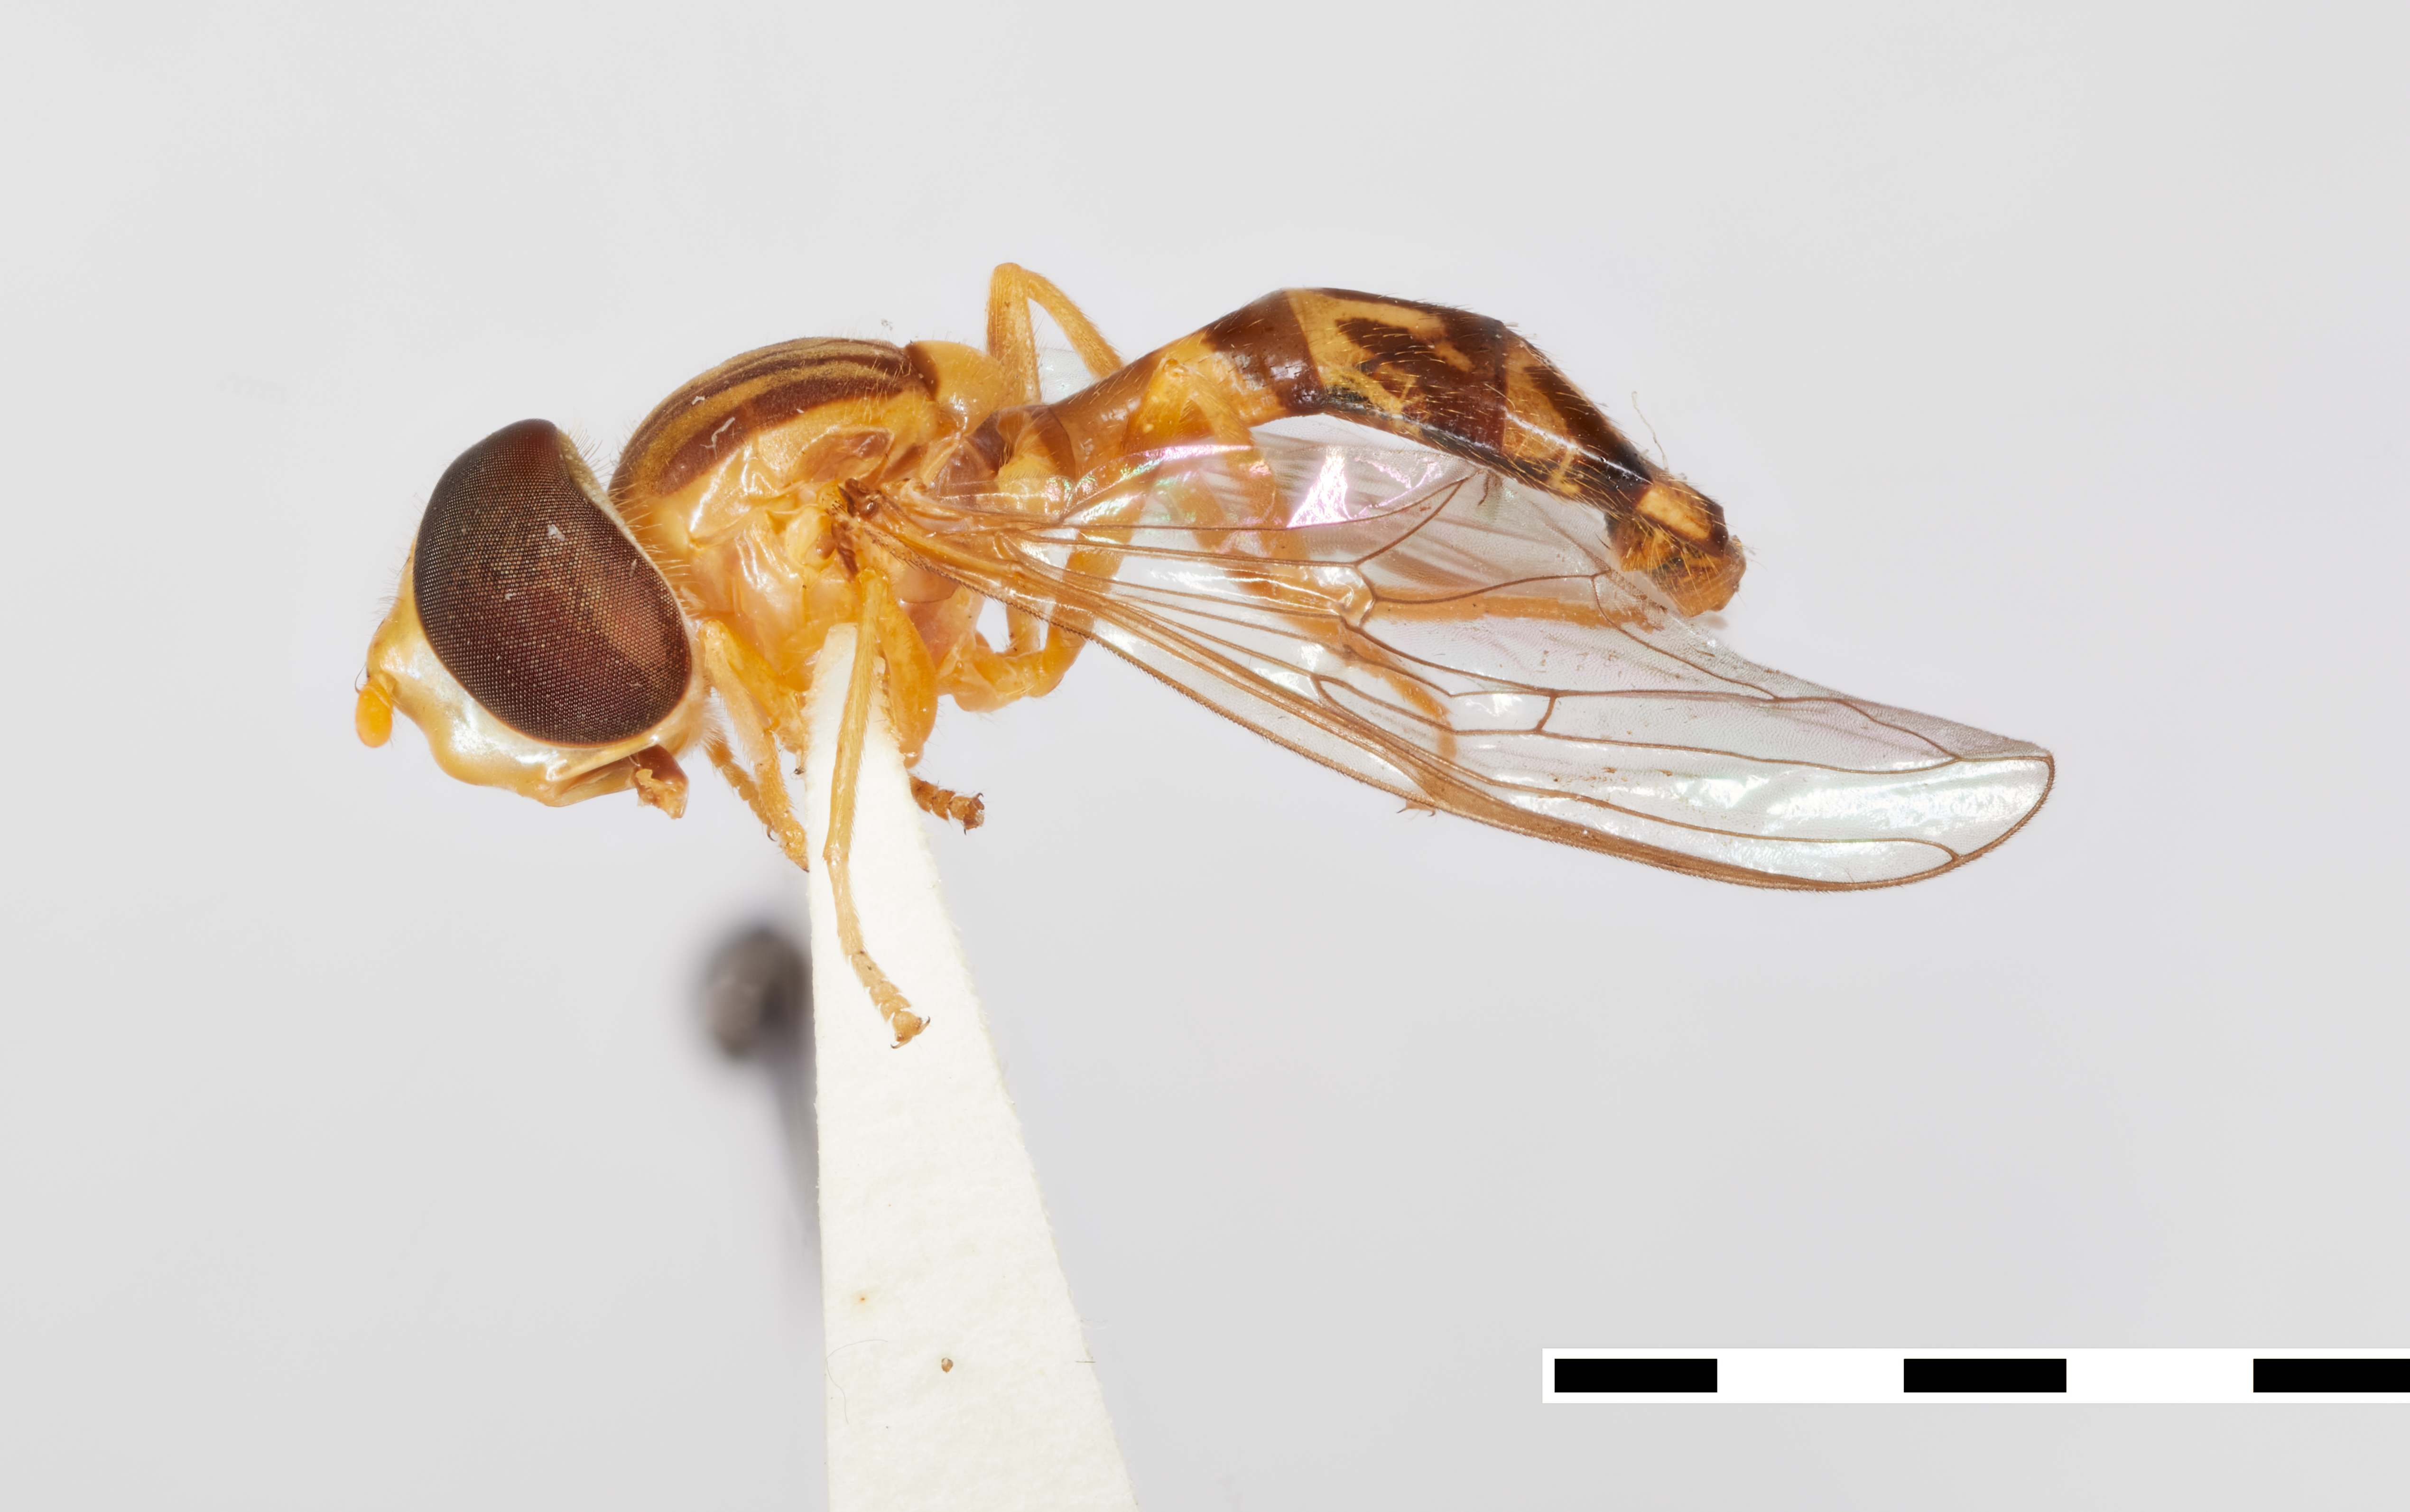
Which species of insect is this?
Baccha pumila
